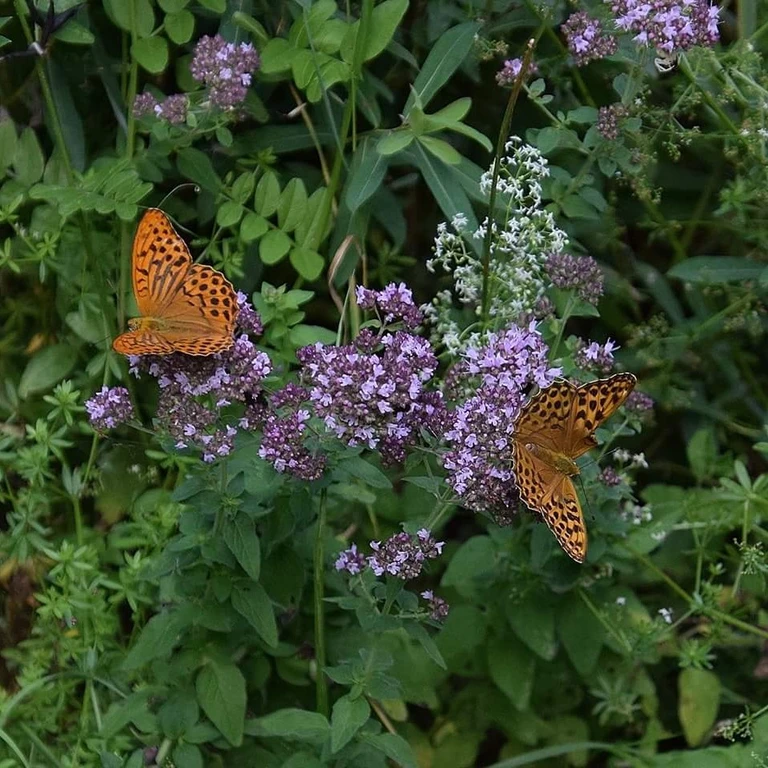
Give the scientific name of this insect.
Argynnis paphia
